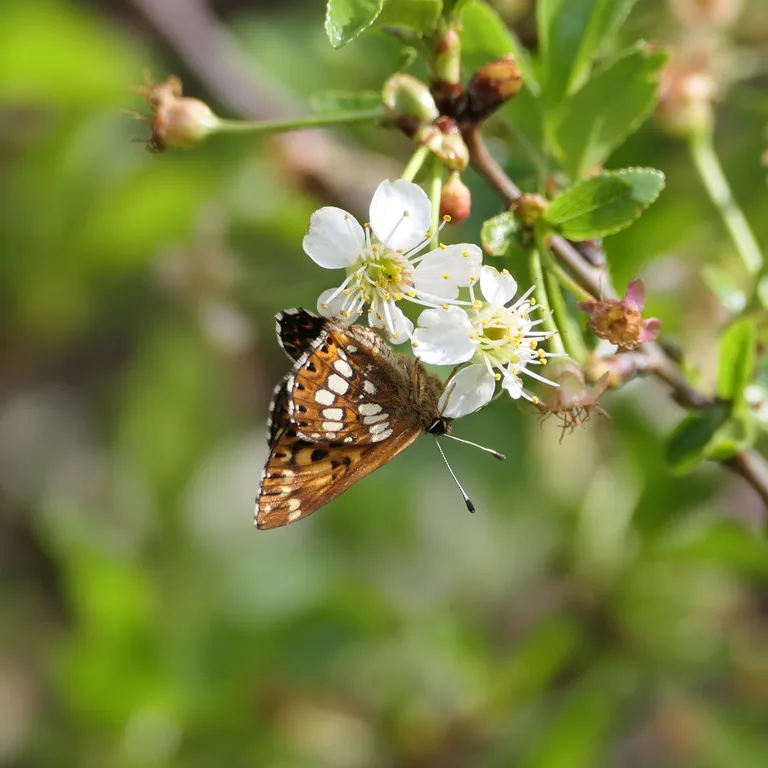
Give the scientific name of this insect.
Hamearis lucina
